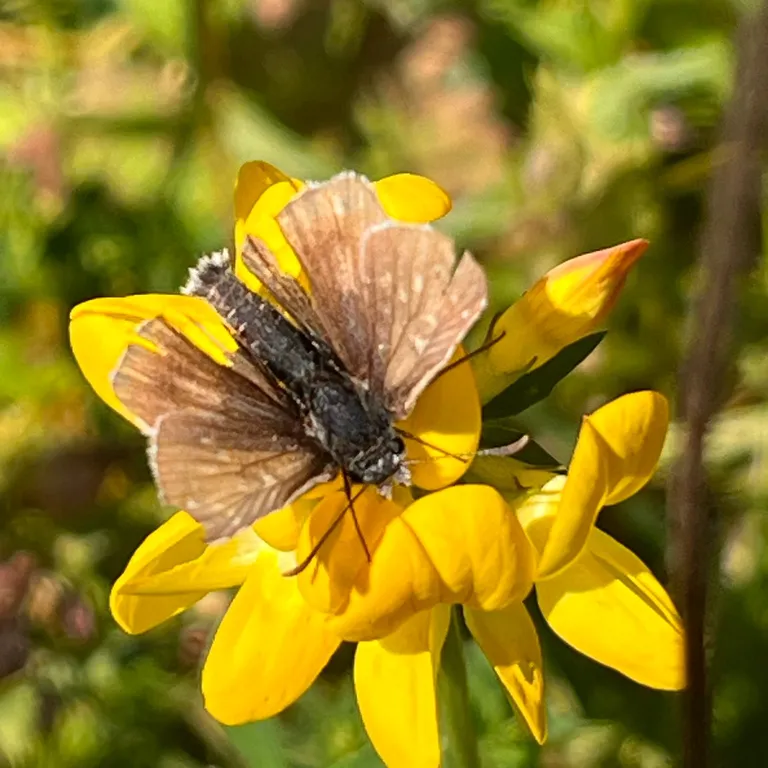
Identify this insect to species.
Erynnis tages
